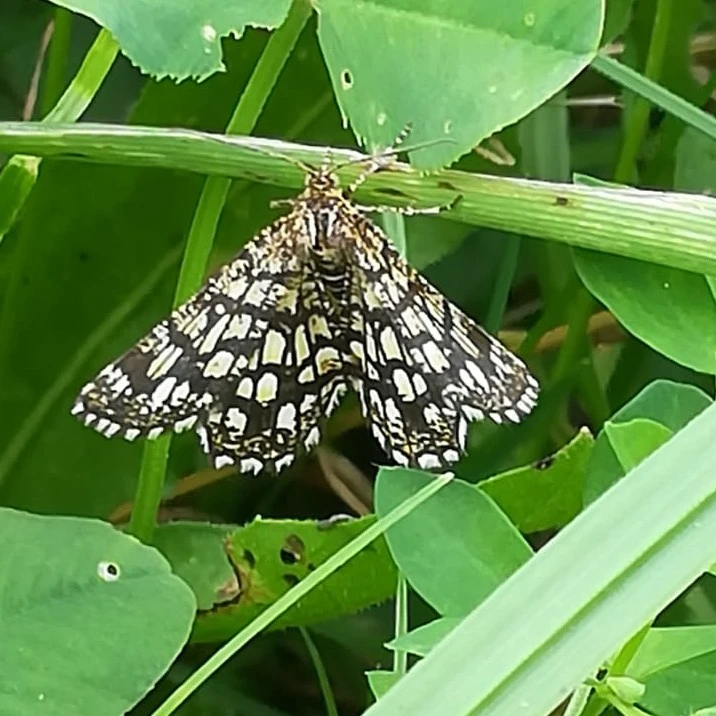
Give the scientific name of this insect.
Chiasmia clathrata
